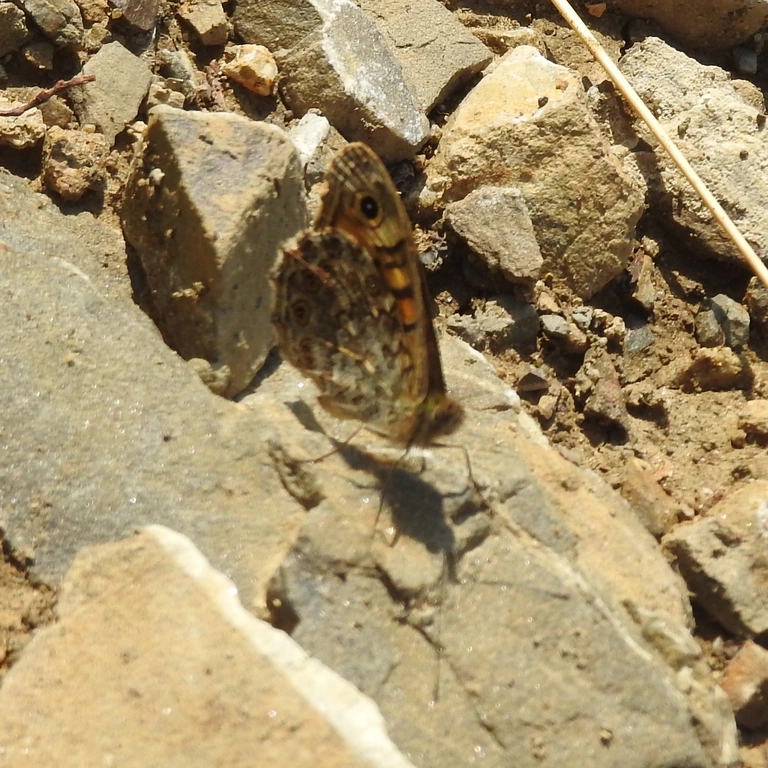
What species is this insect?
Lasiommata megera (also Pararge megera)
